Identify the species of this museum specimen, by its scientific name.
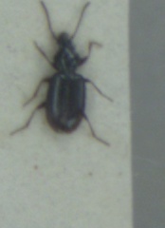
Bembidion minimum
